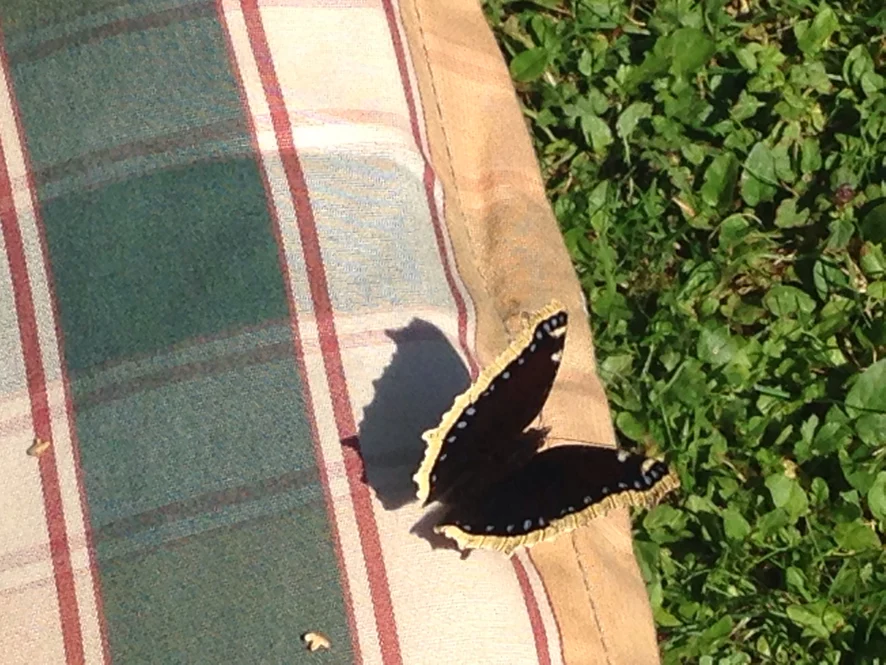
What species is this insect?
Nymphalis antiopa
